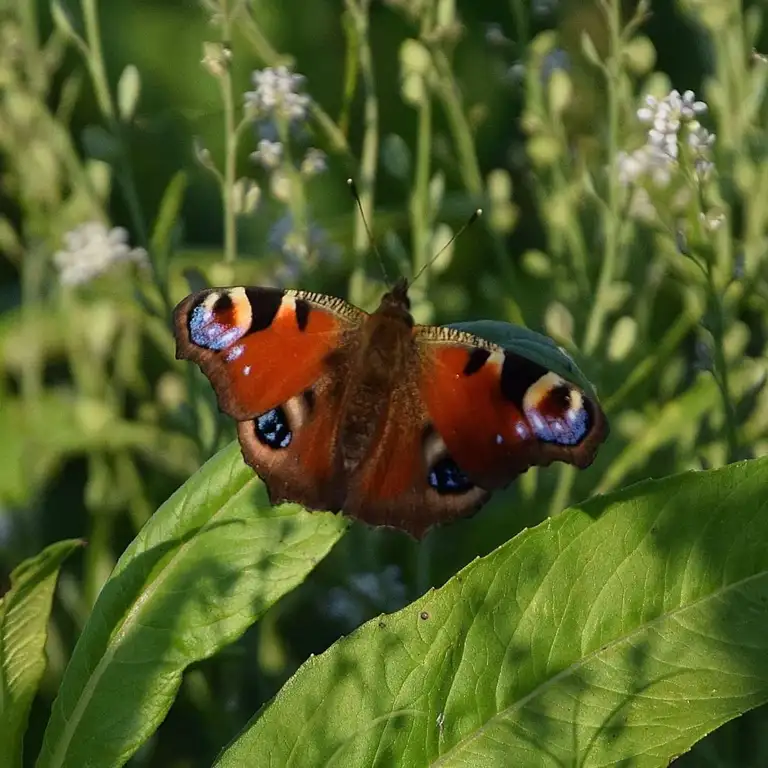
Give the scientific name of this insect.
Aglais io
